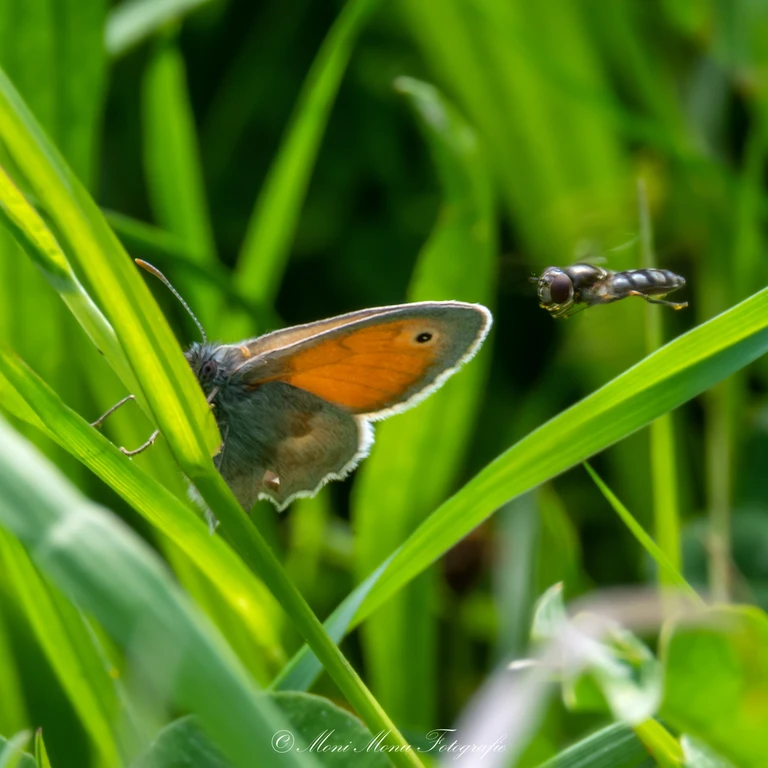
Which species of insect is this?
Coenonympha pamphilus
